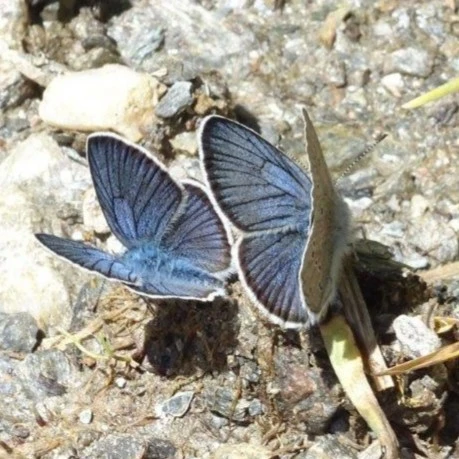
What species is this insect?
Cyaniris semiargus
